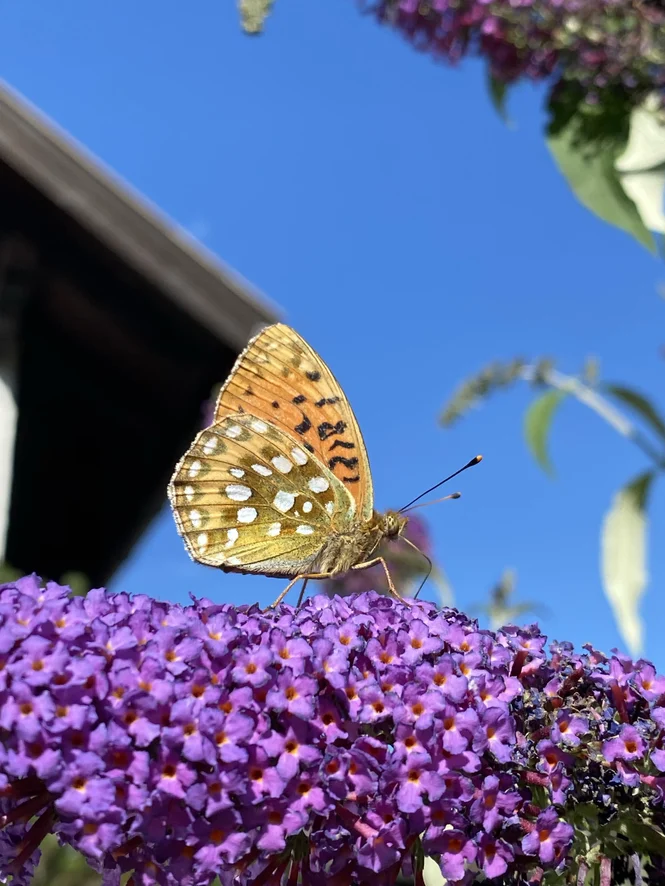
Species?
Speyeria aglaja
